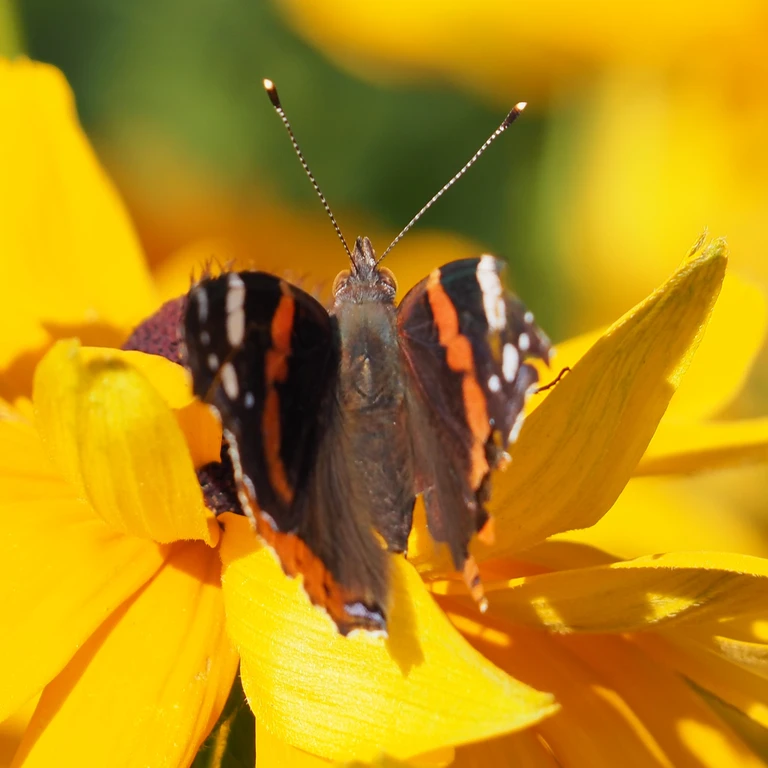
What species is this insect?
Vanessa atalanta
